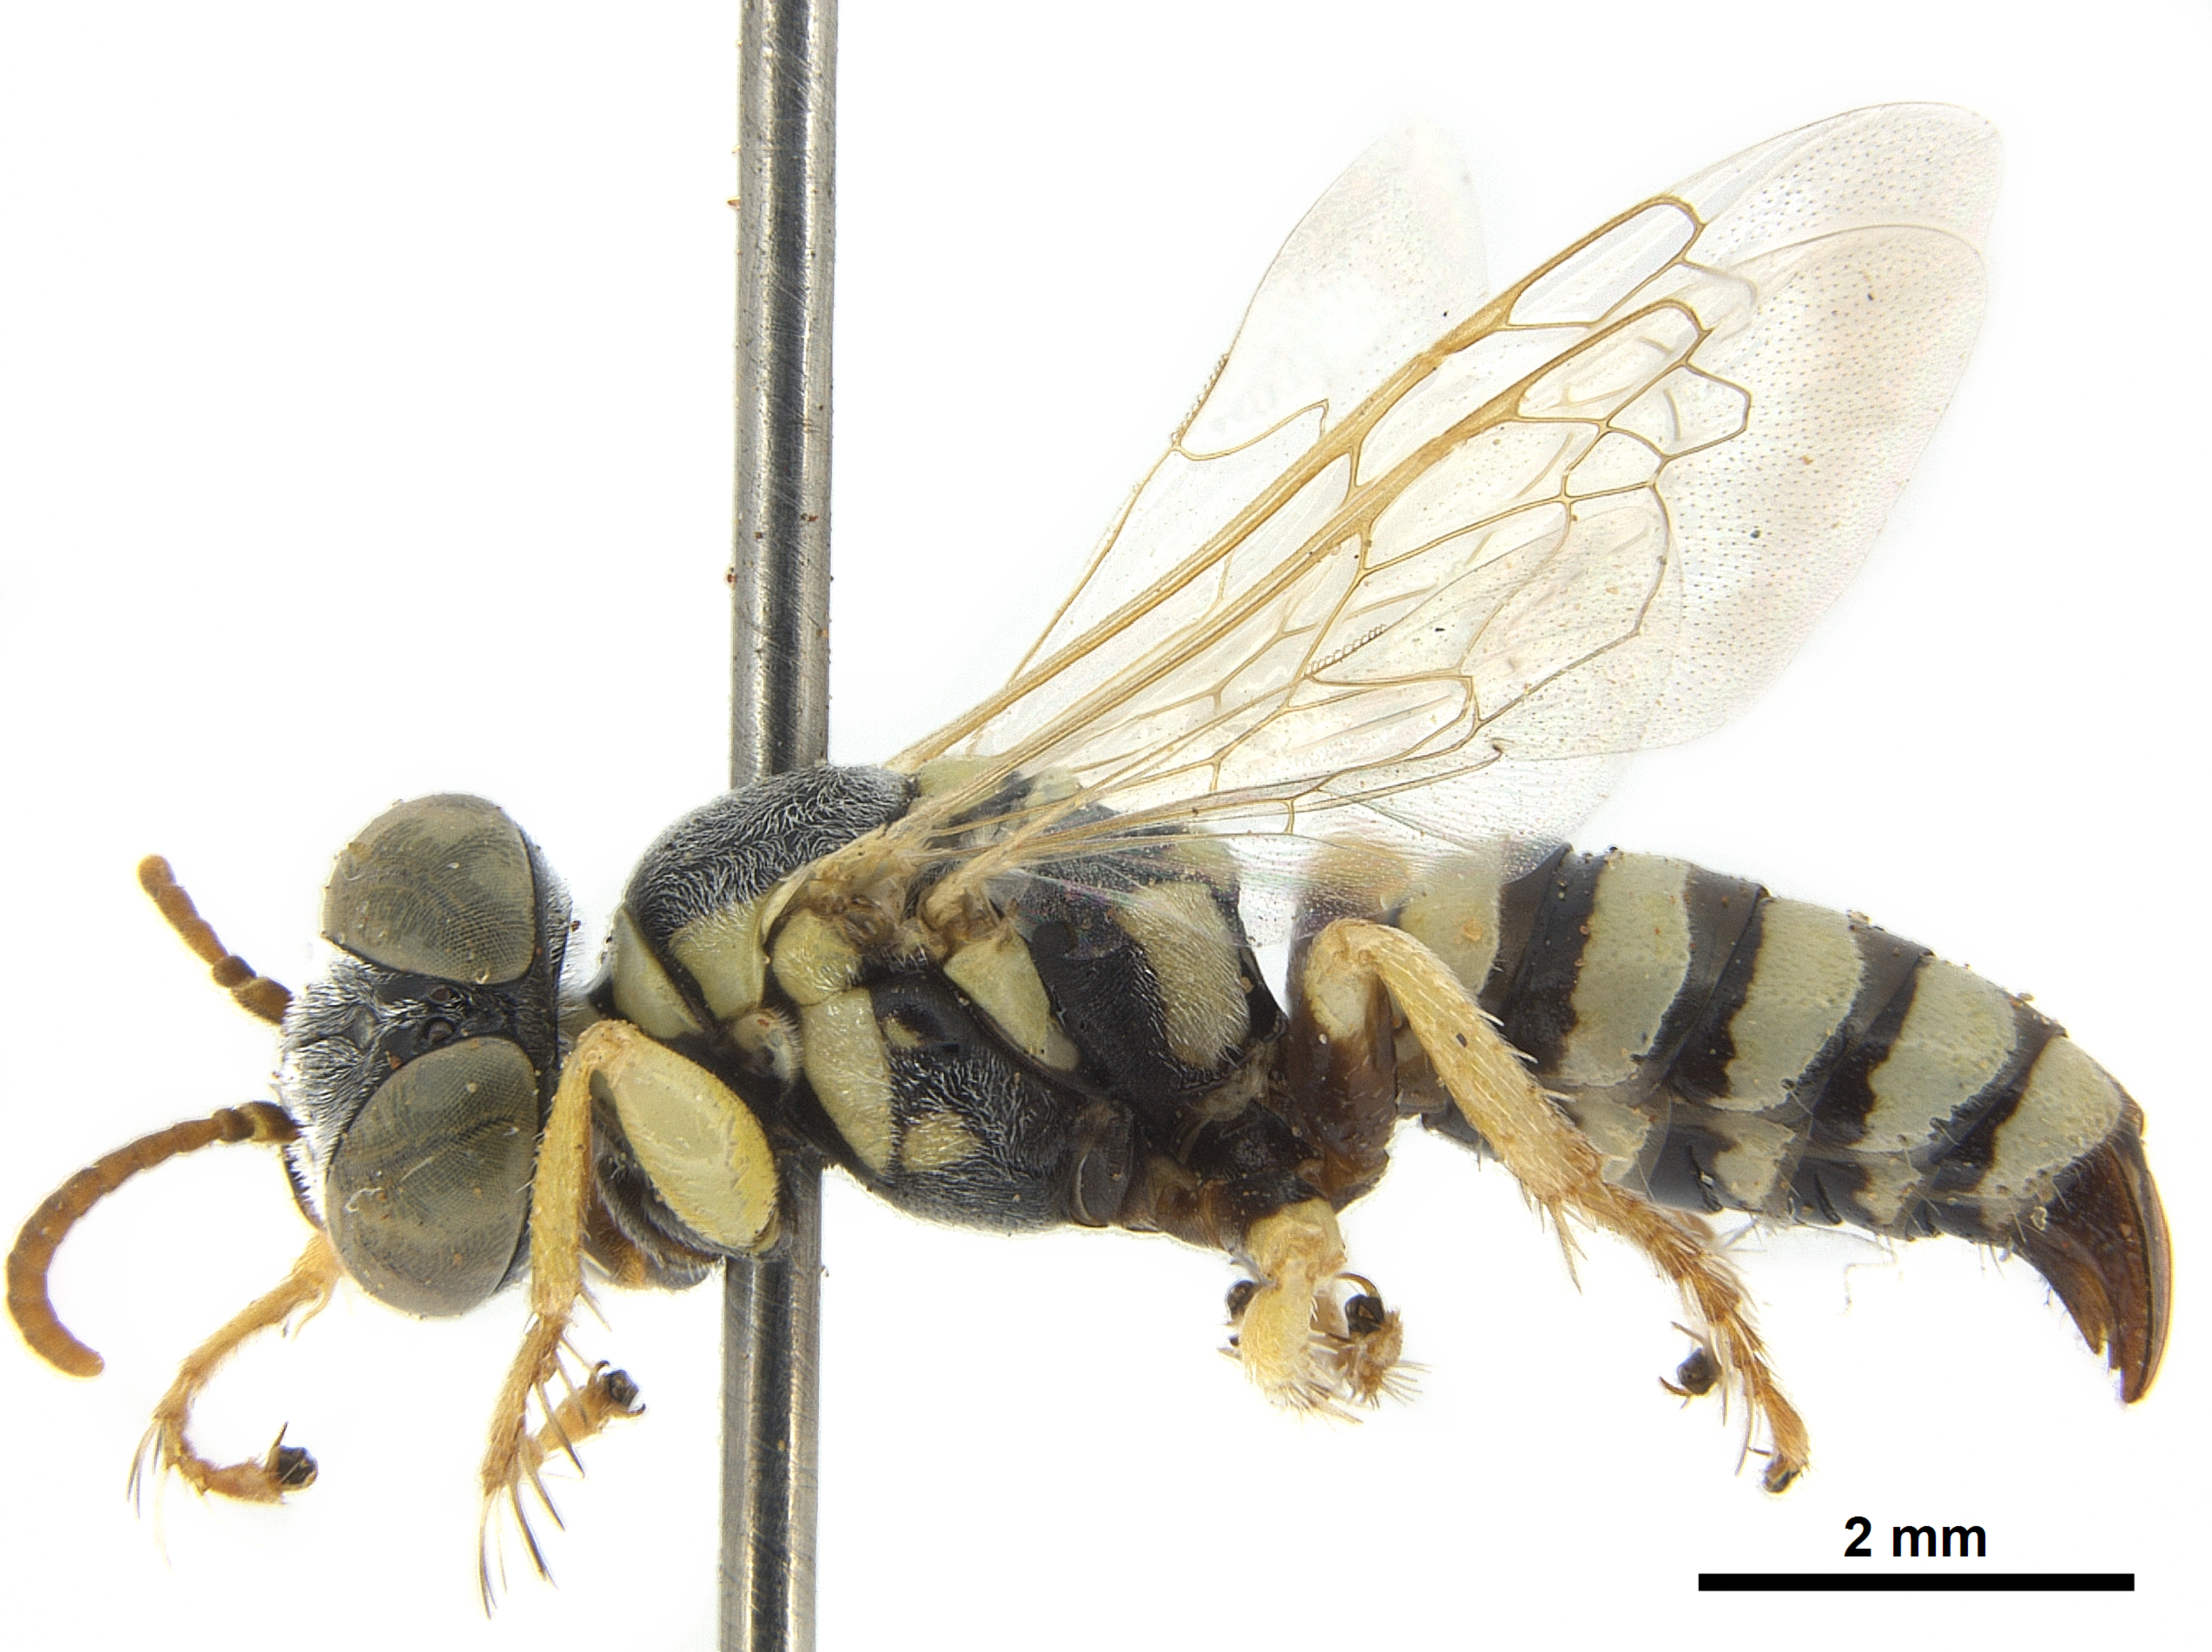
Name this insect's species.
Palarus laetus
